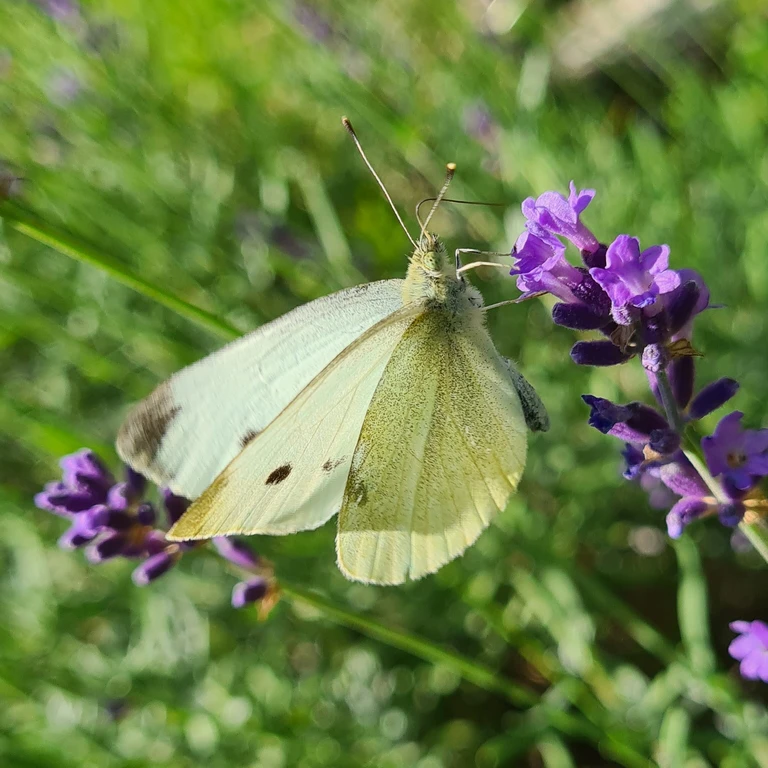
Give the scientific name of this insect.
Pieris rapae
